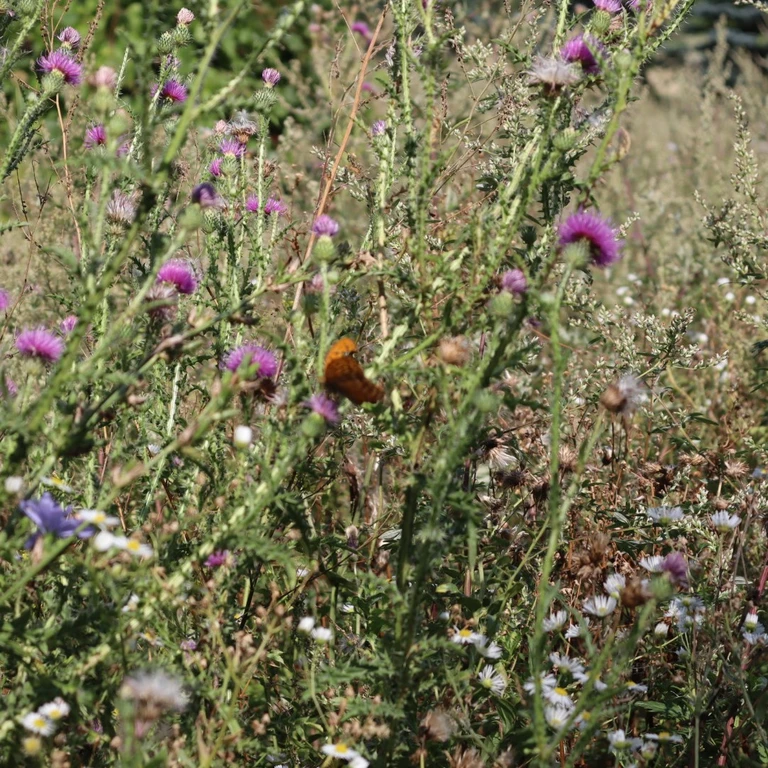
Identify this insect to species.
Argynnis paphia
